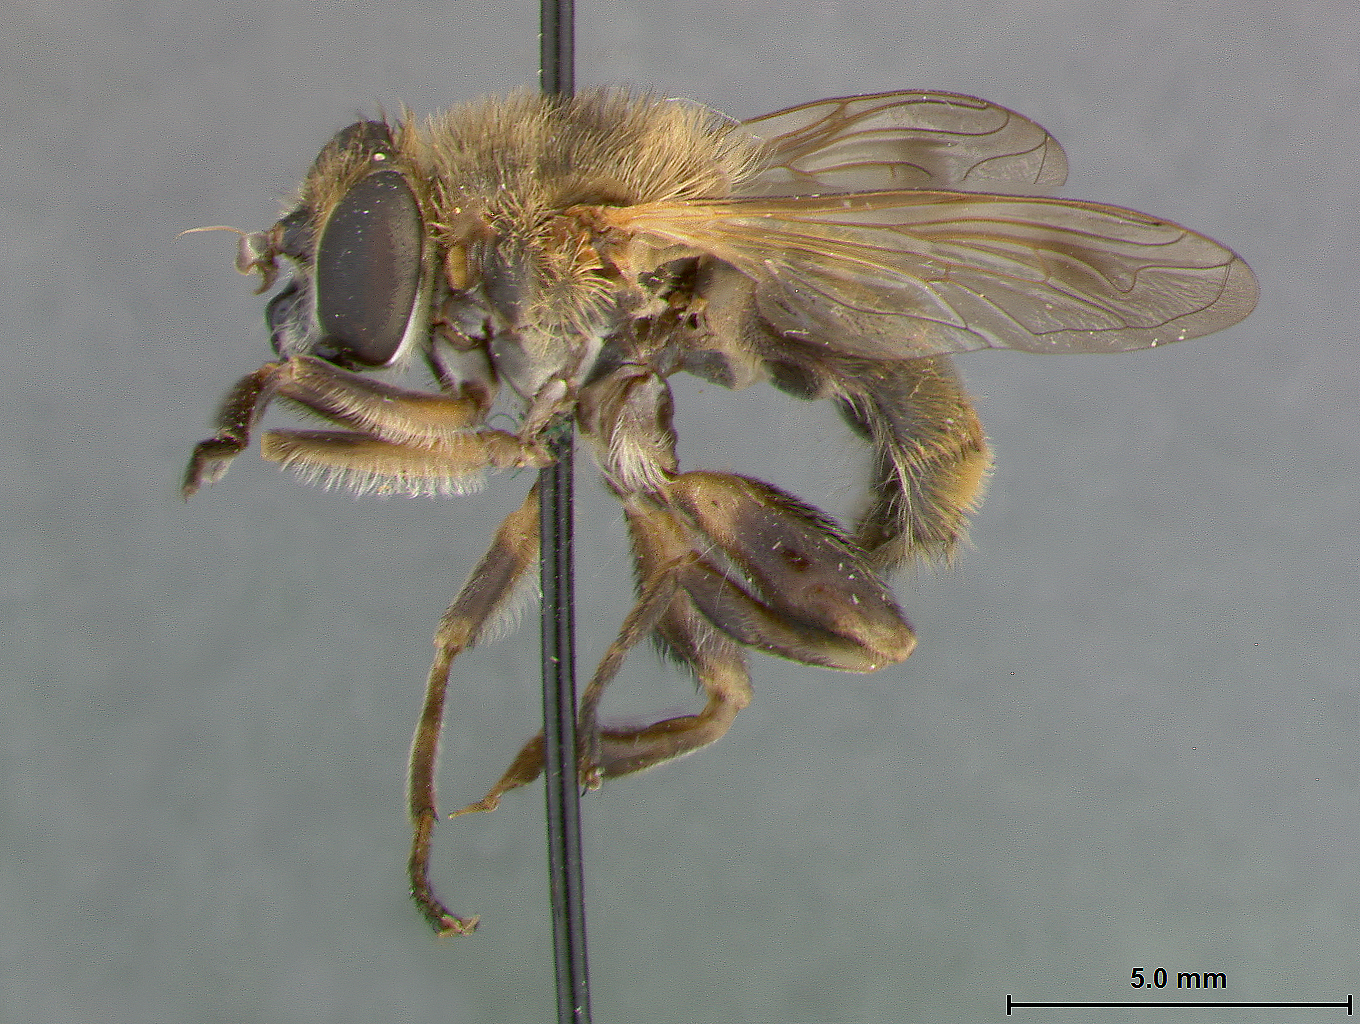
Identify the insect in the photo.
Mallota aberrans
